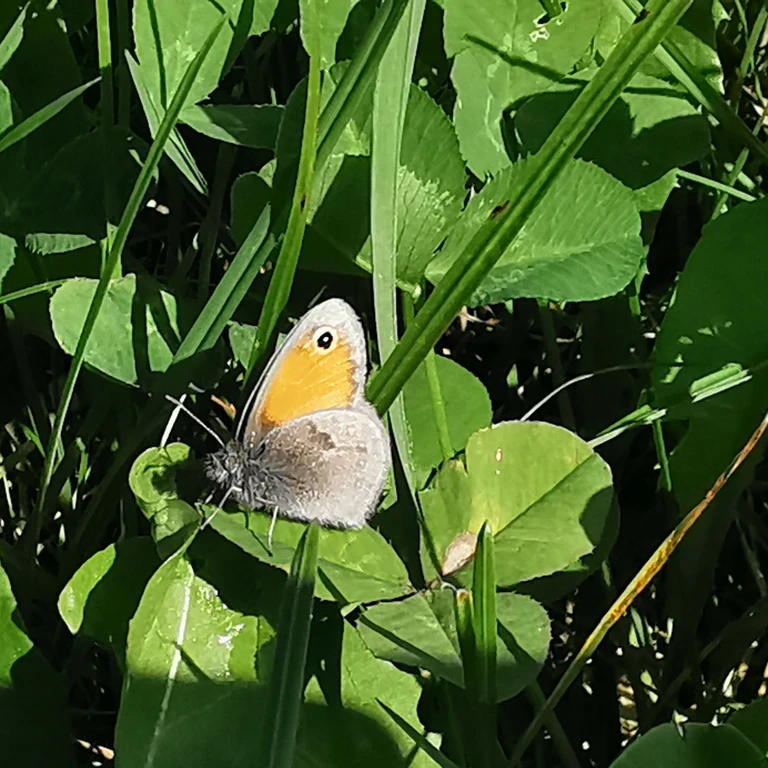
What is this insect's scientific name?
Coenonympha pamphilus
